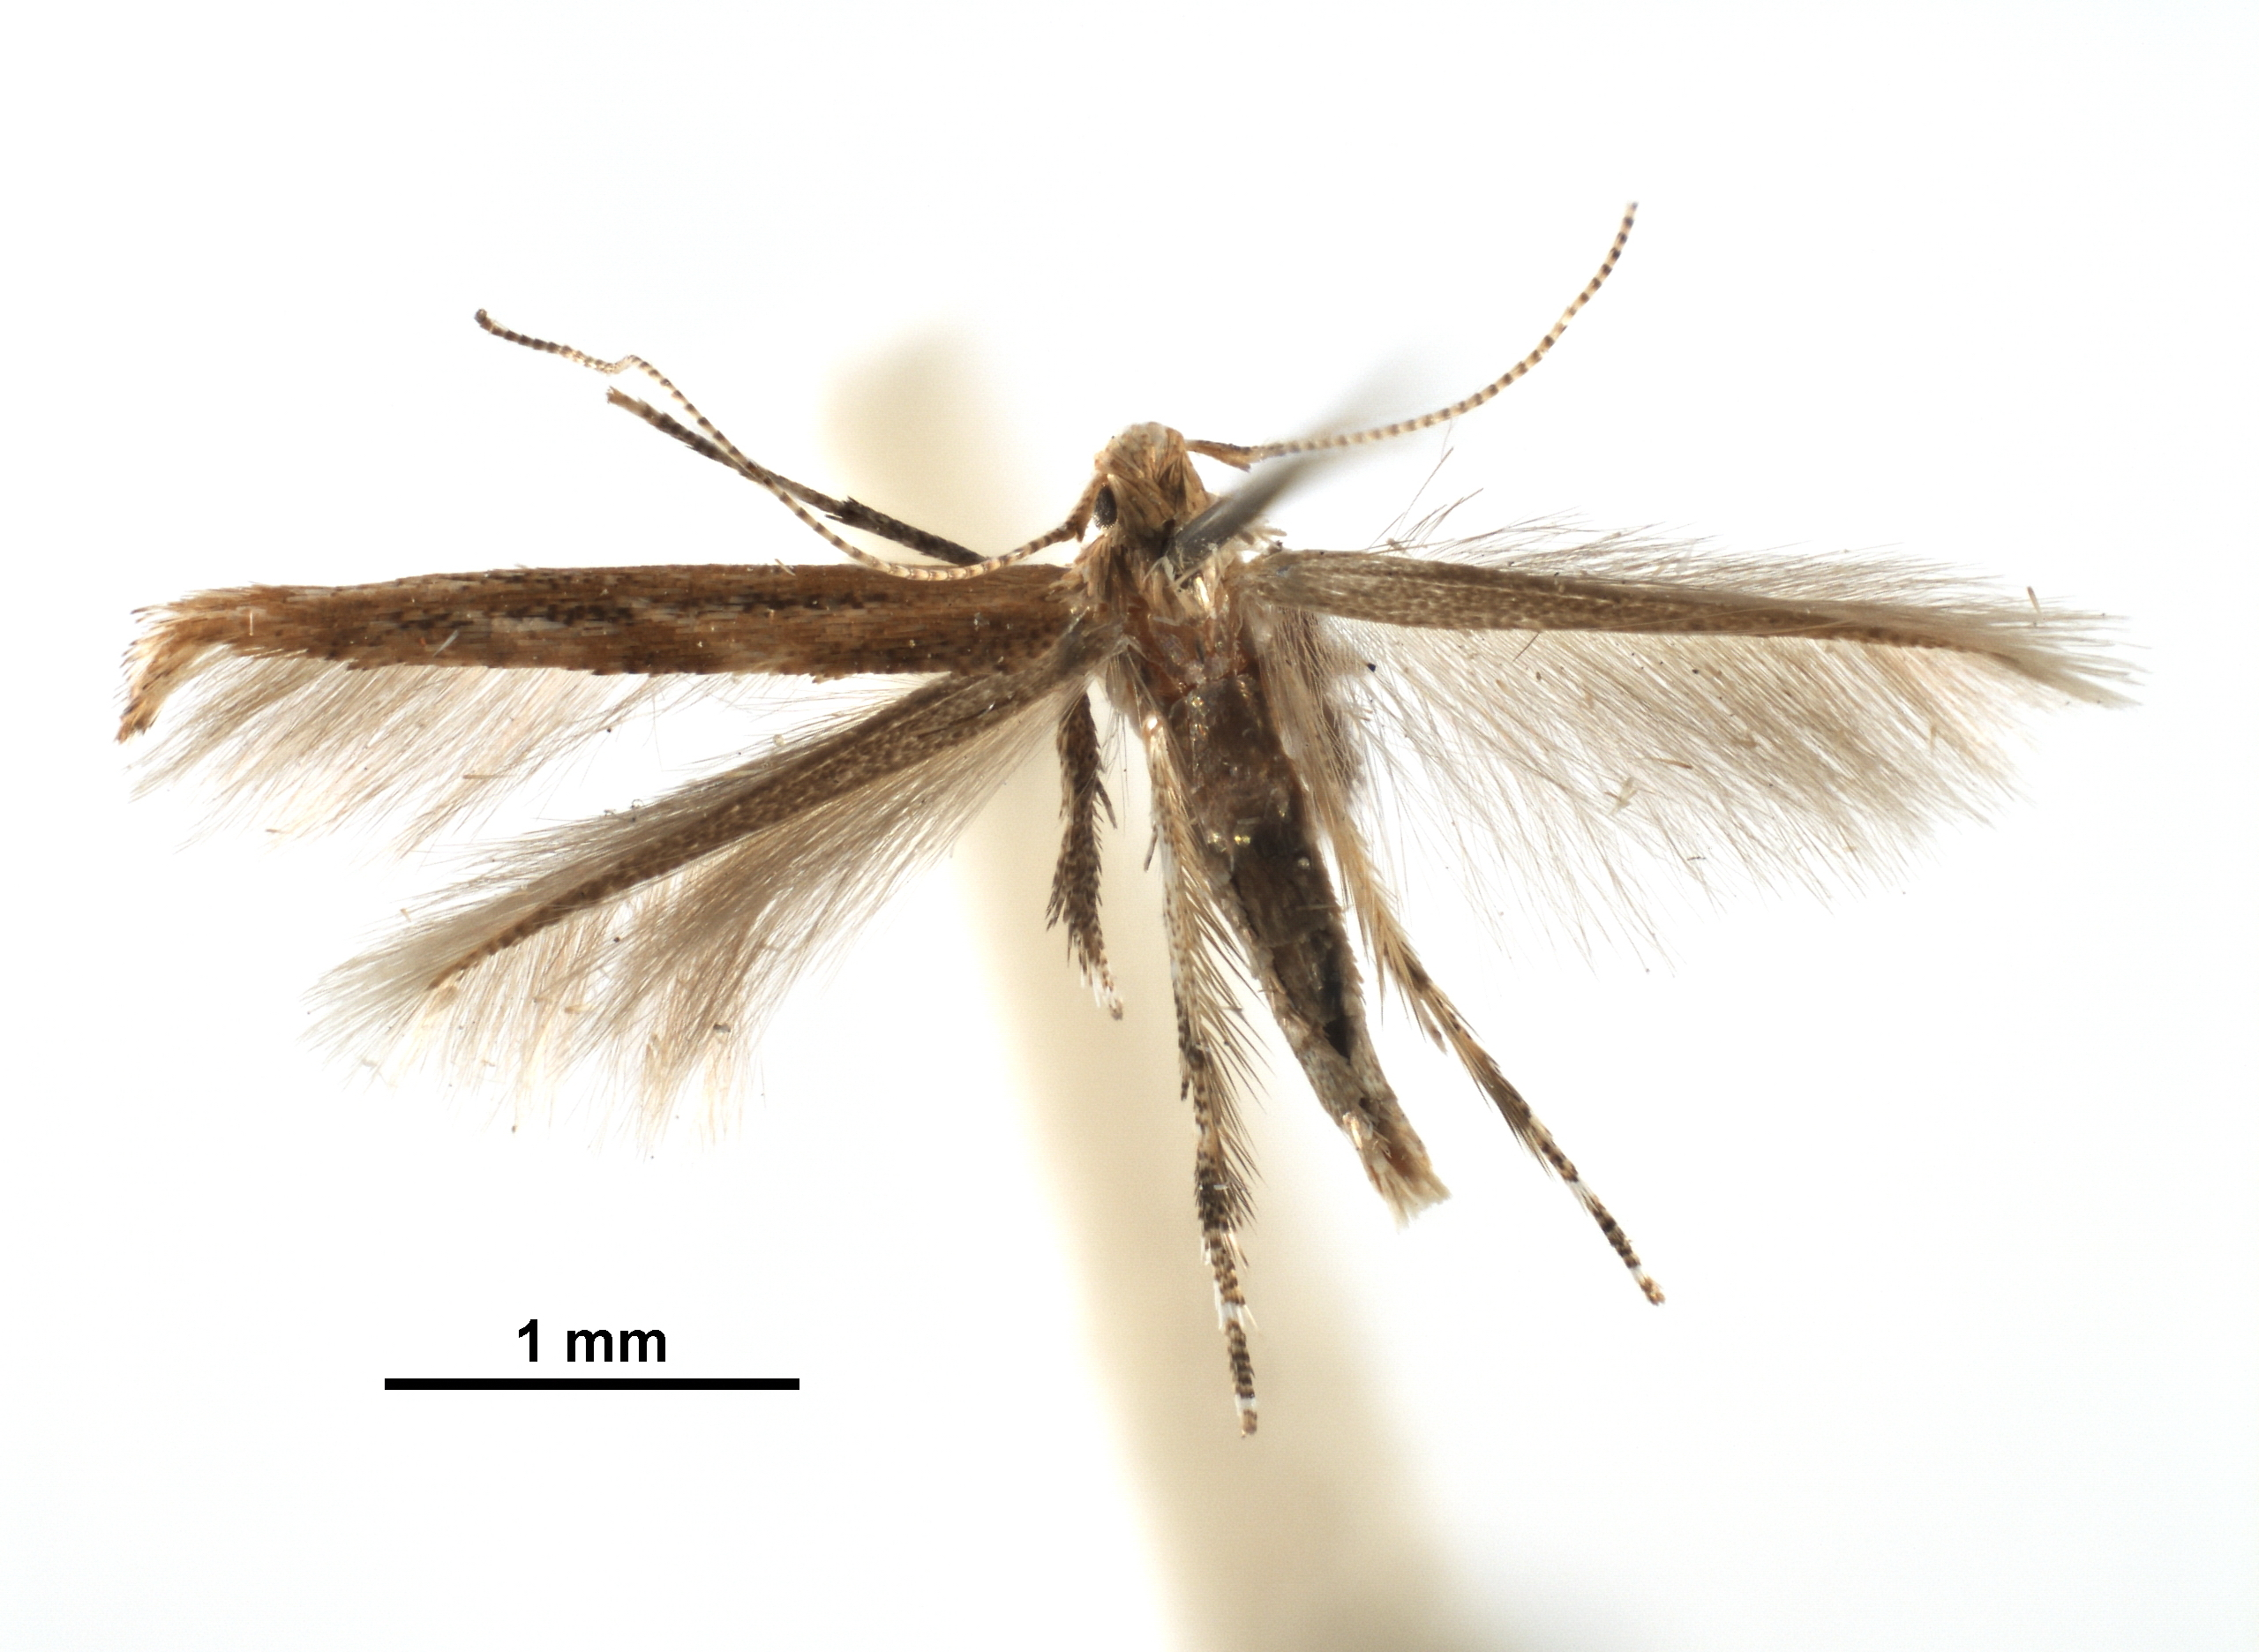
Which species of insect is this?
Cuphodes dolichocera
